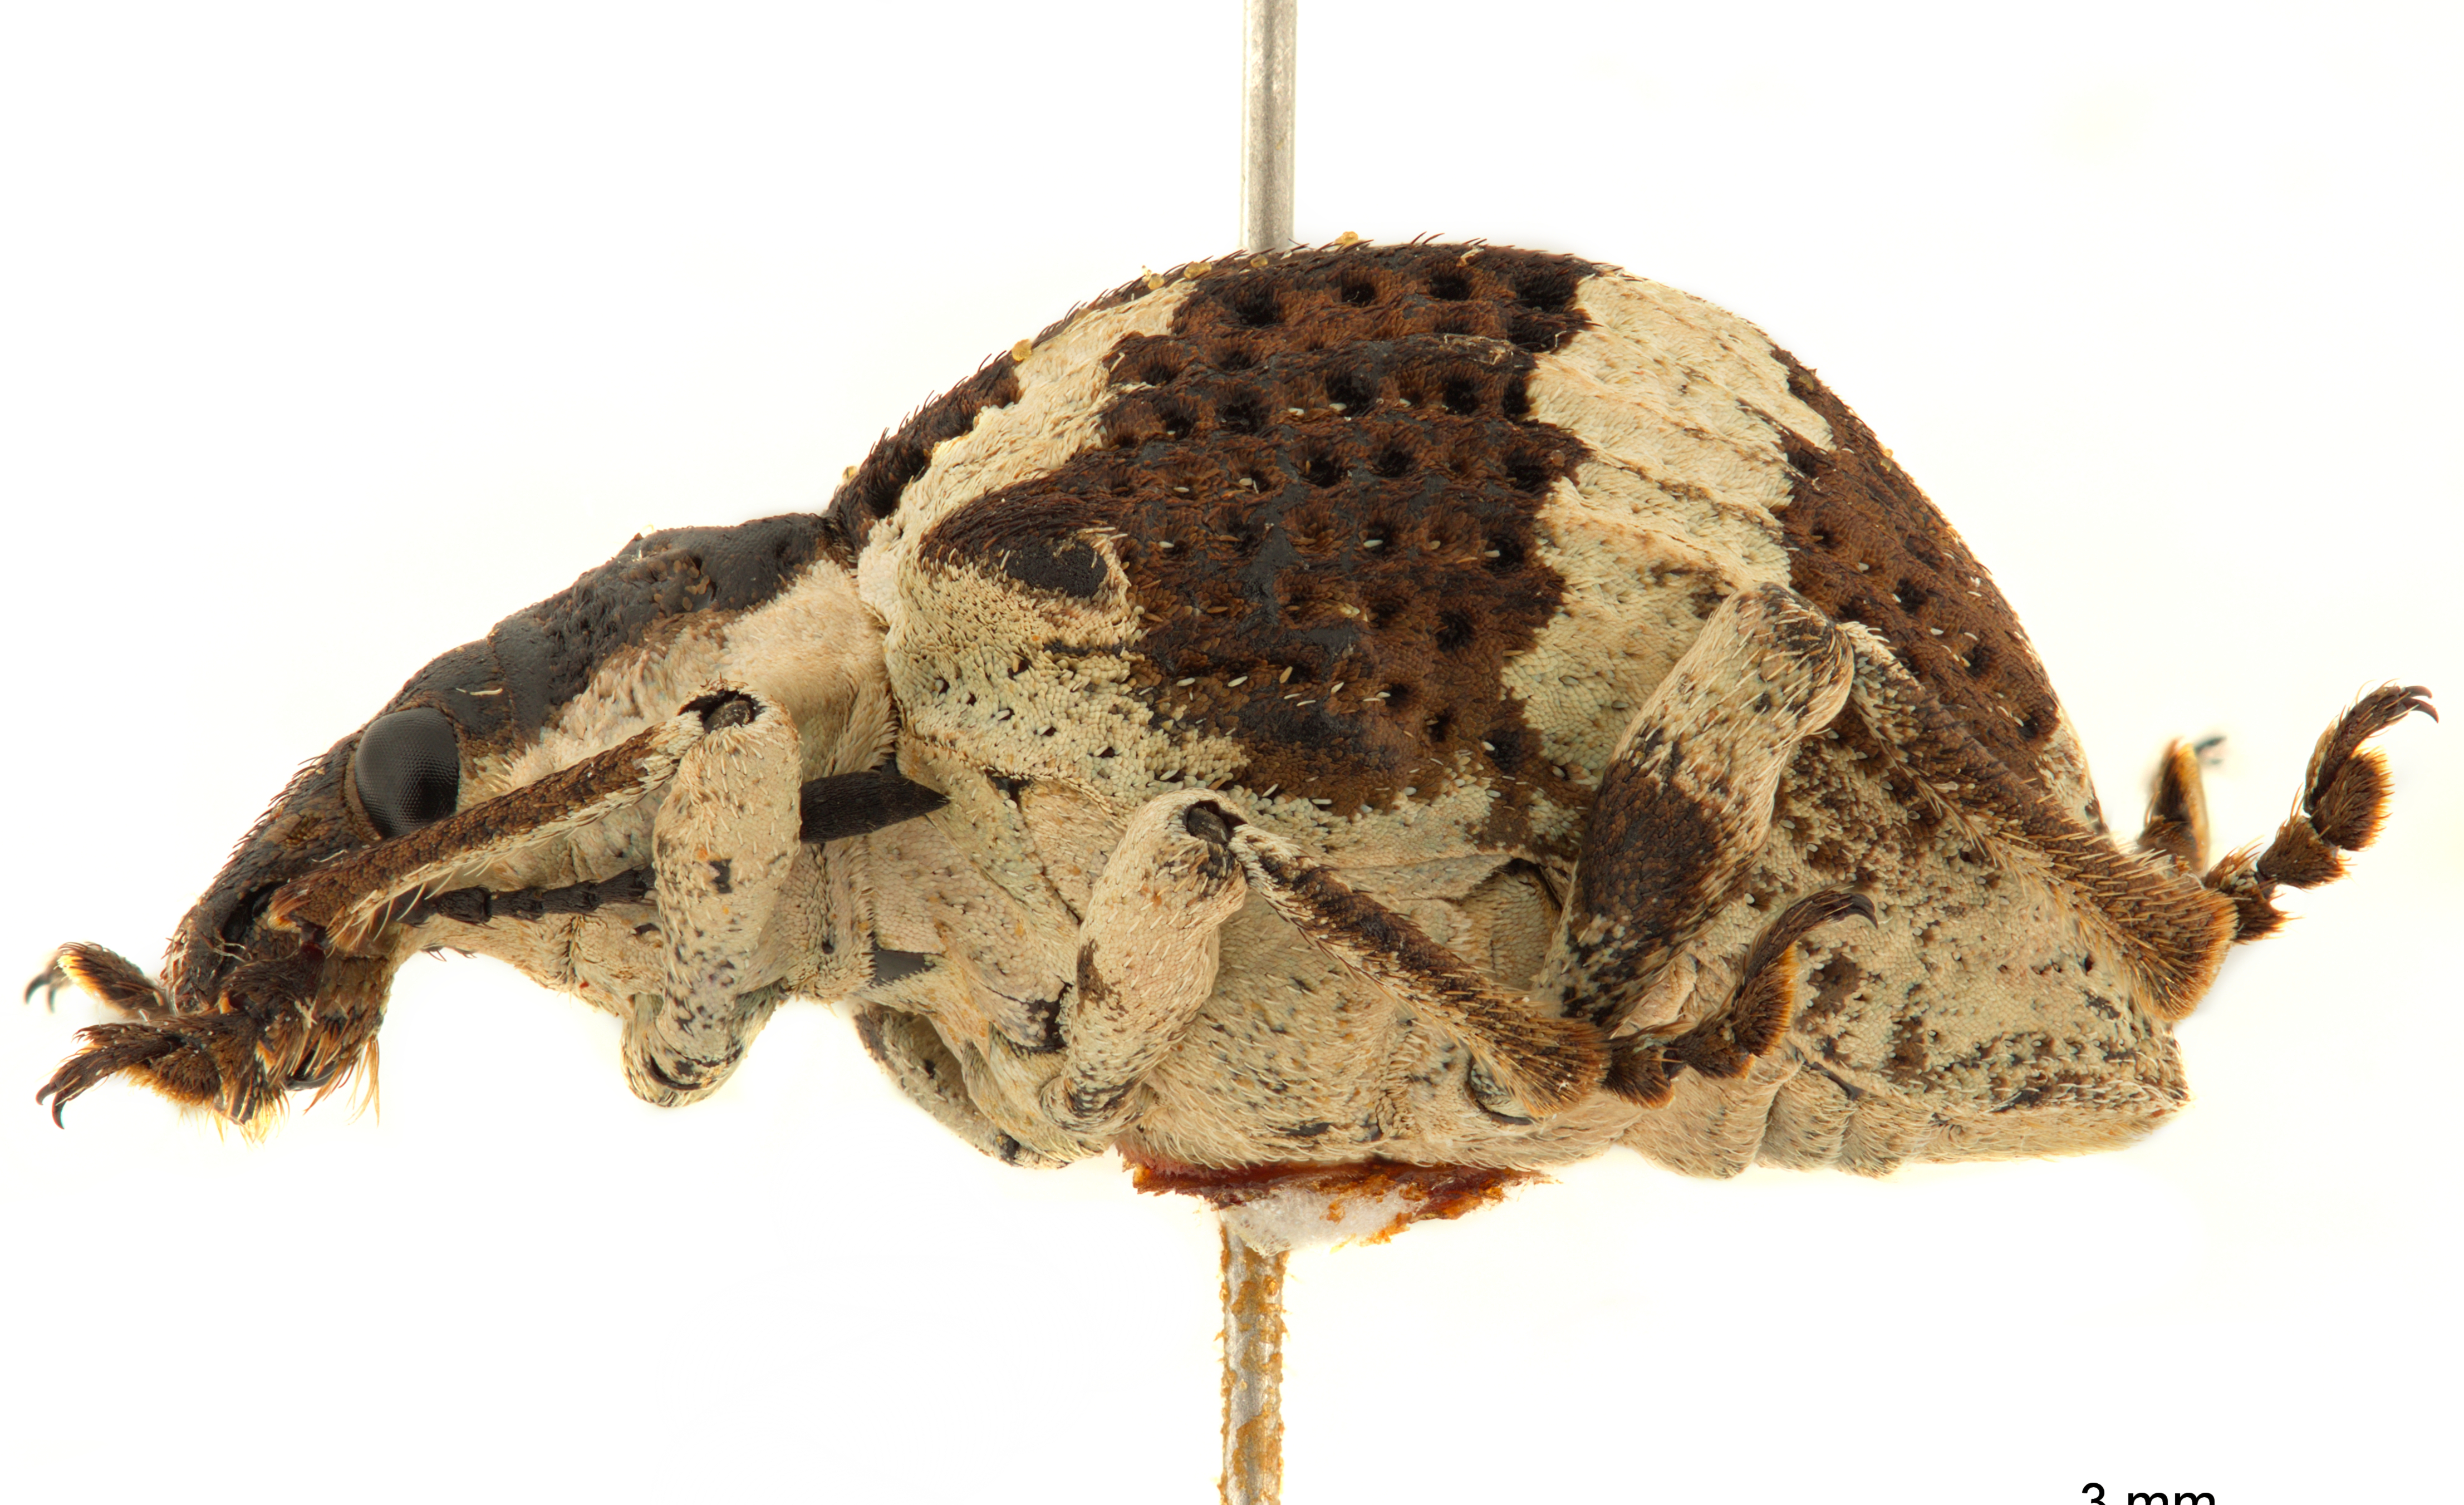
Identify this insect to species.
Polyteles guerini
